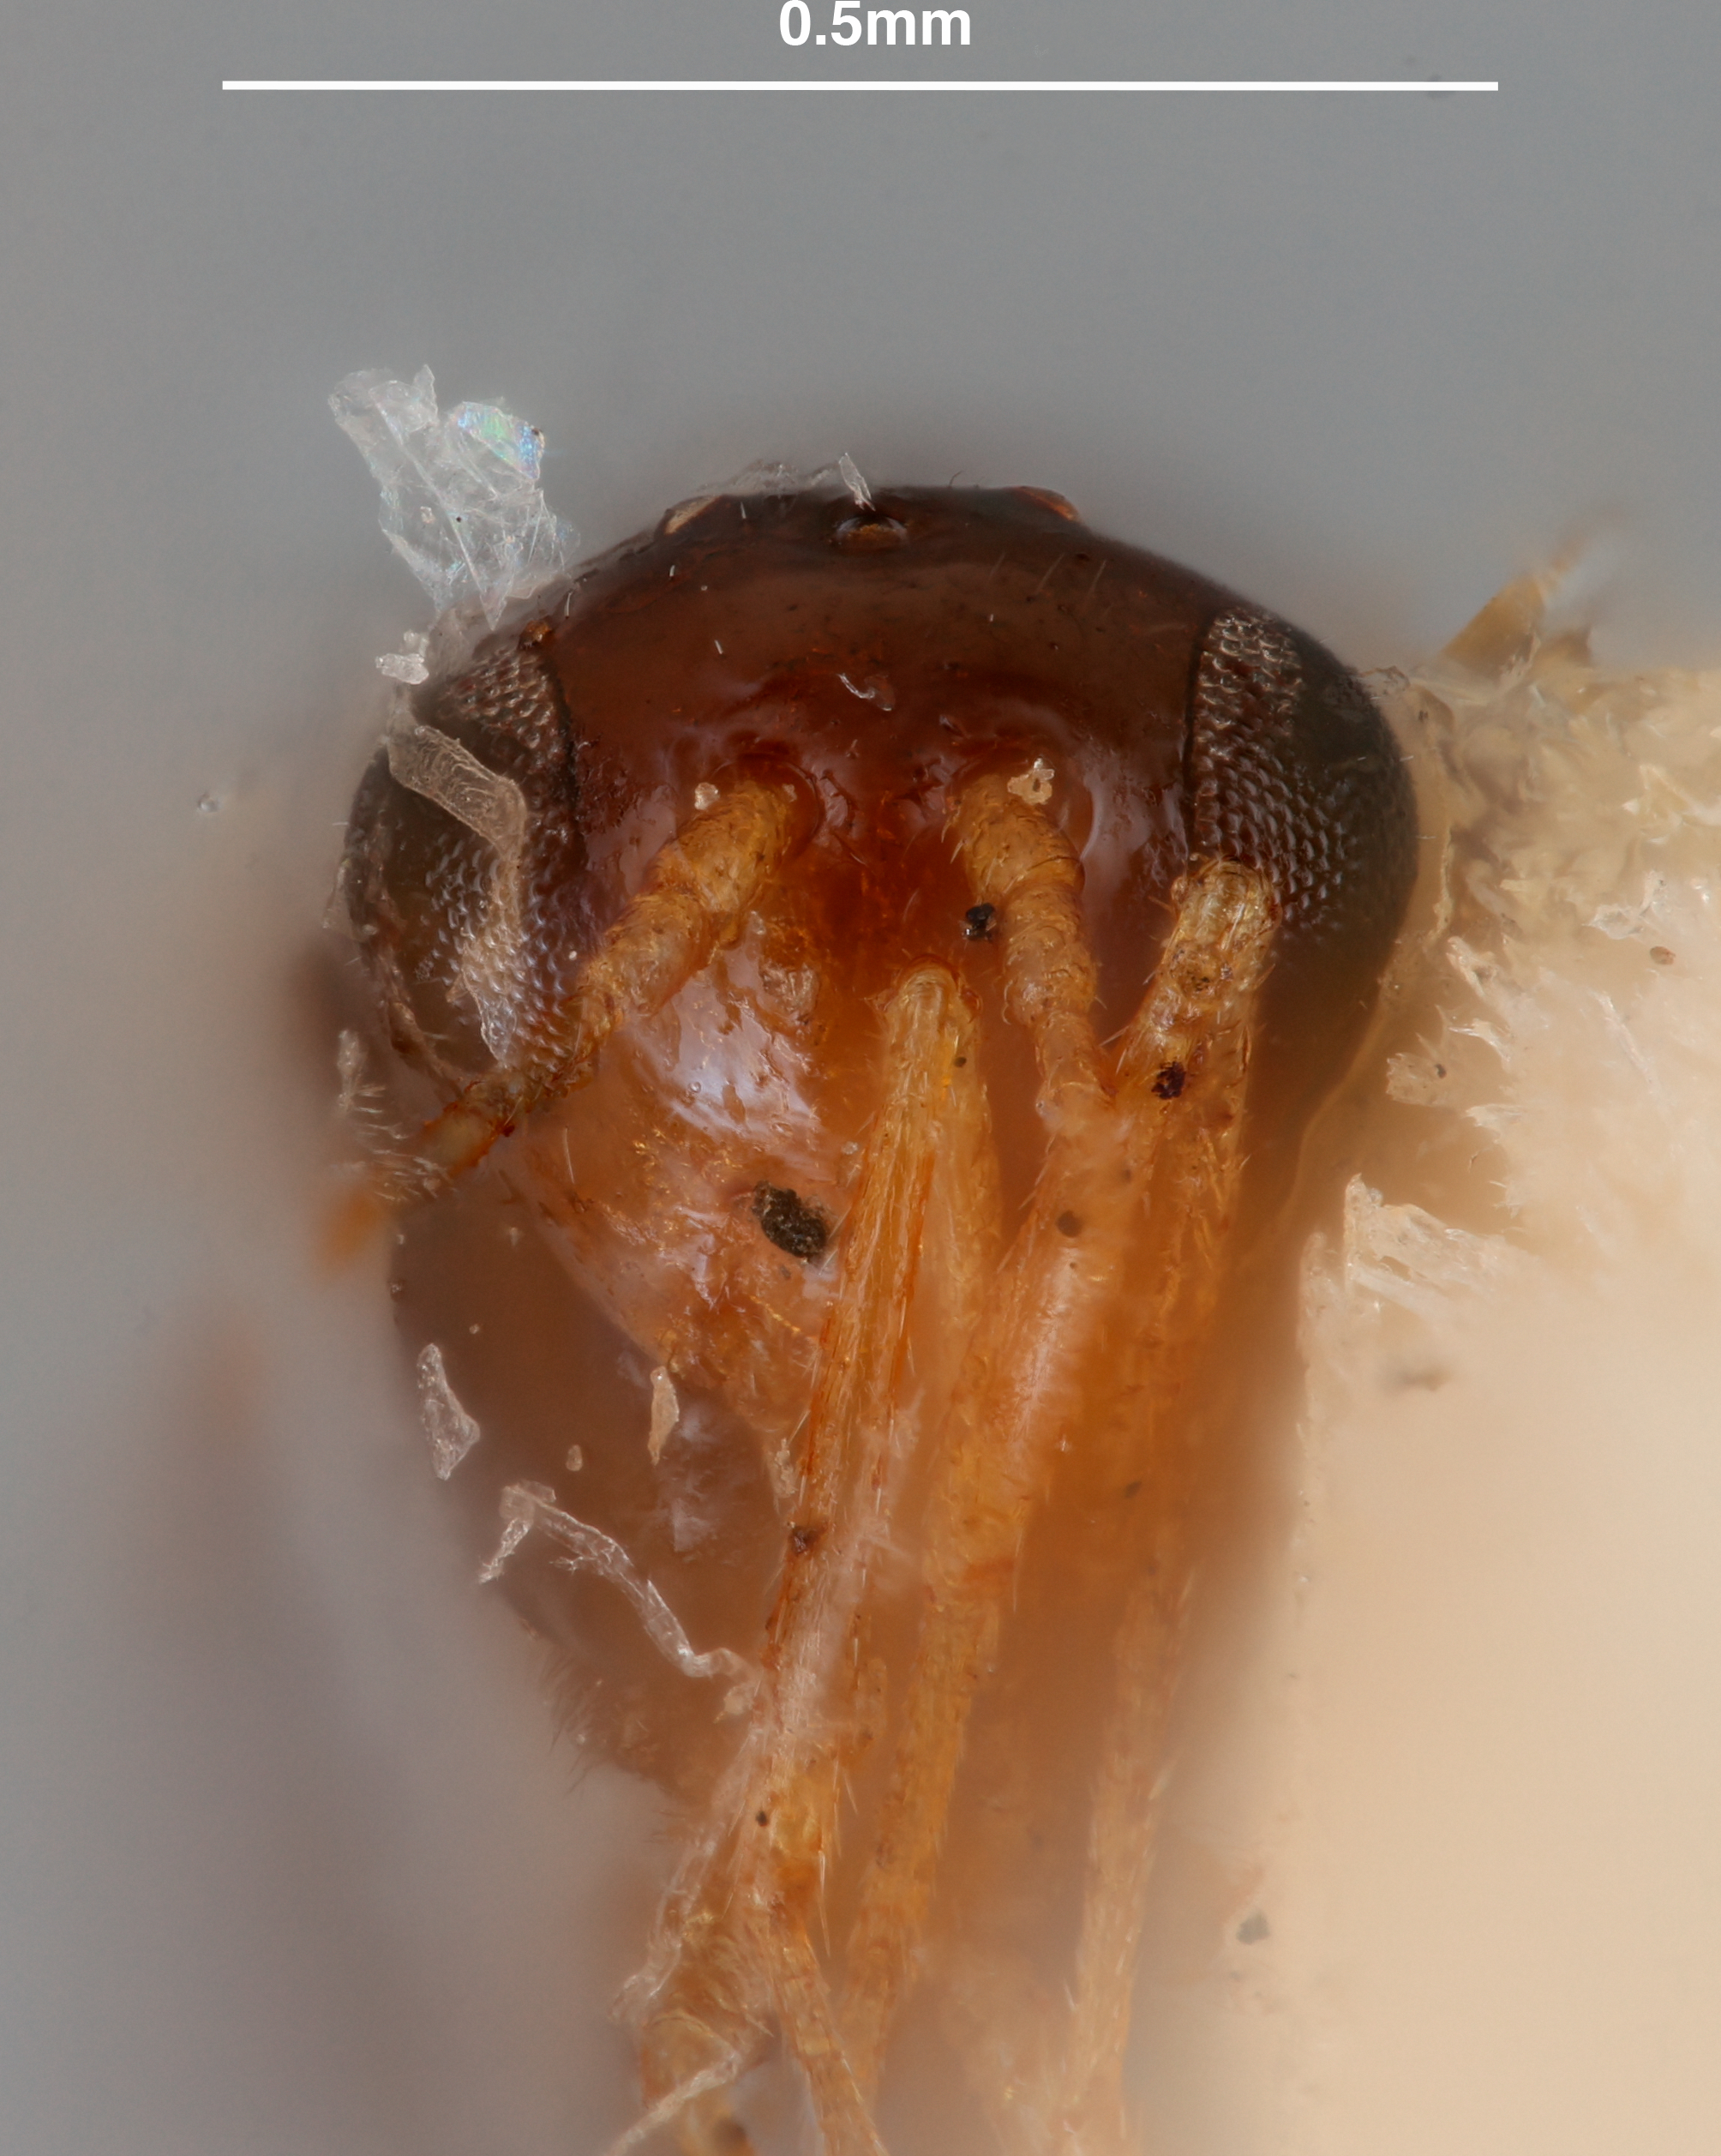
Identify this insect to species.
Alloxysta nearctica
